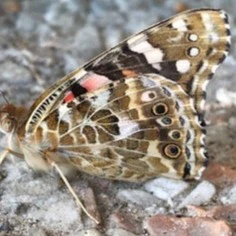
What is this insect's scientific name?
Vanessa cardui
